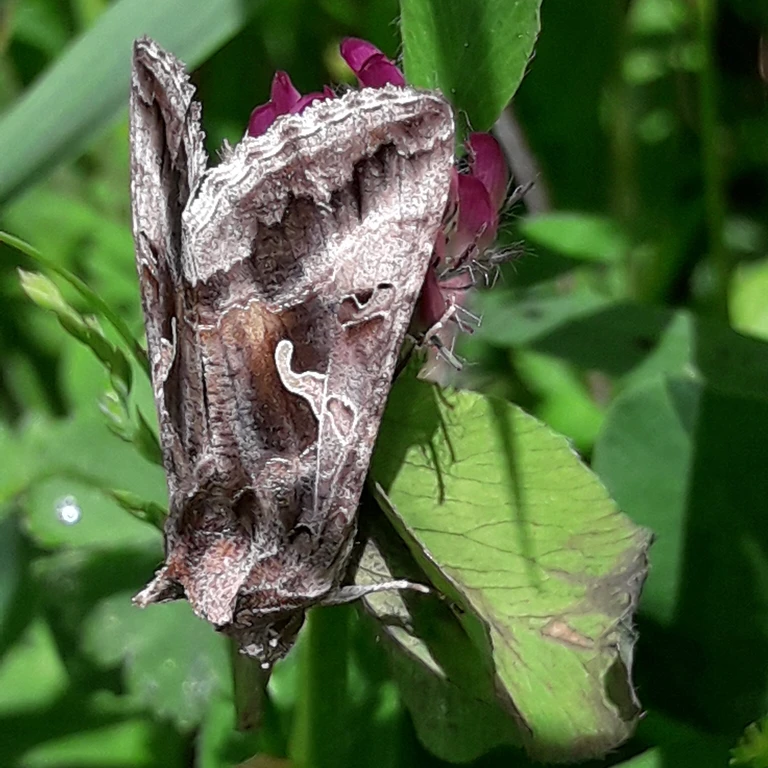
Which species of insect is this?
Autographa gamma
